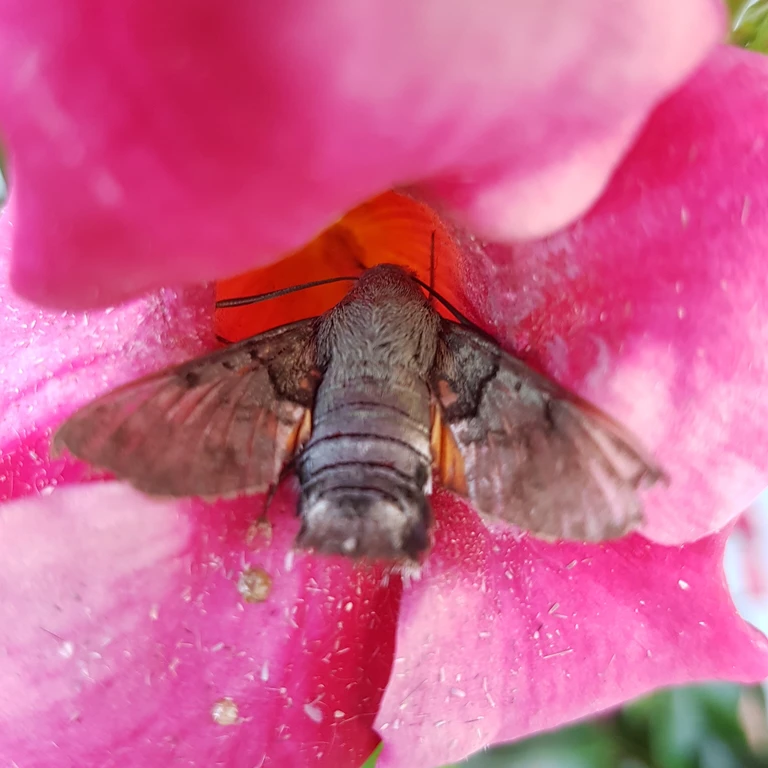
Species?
Macroglossum stellatarum
